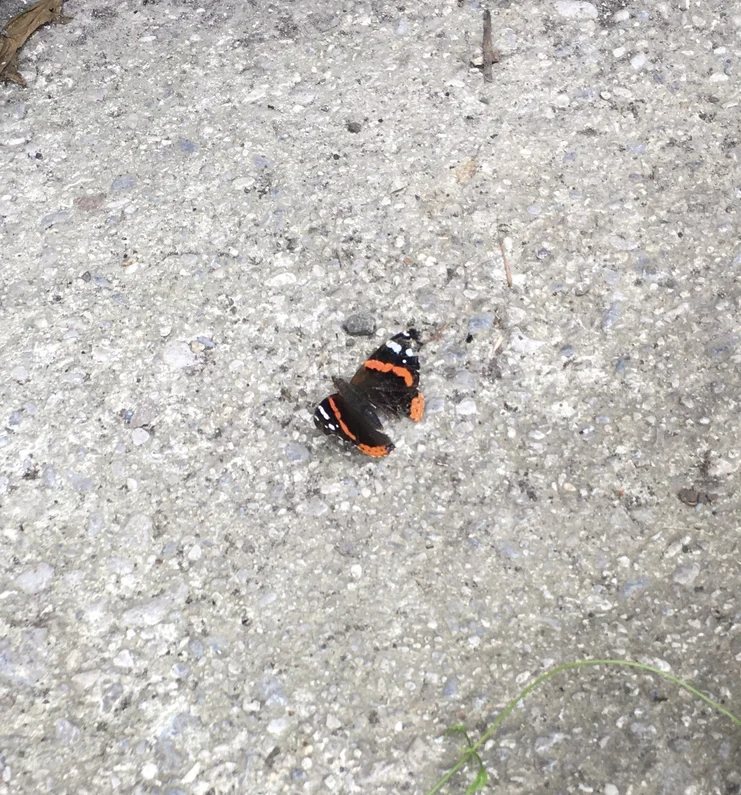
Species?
Vanessa atalanta
